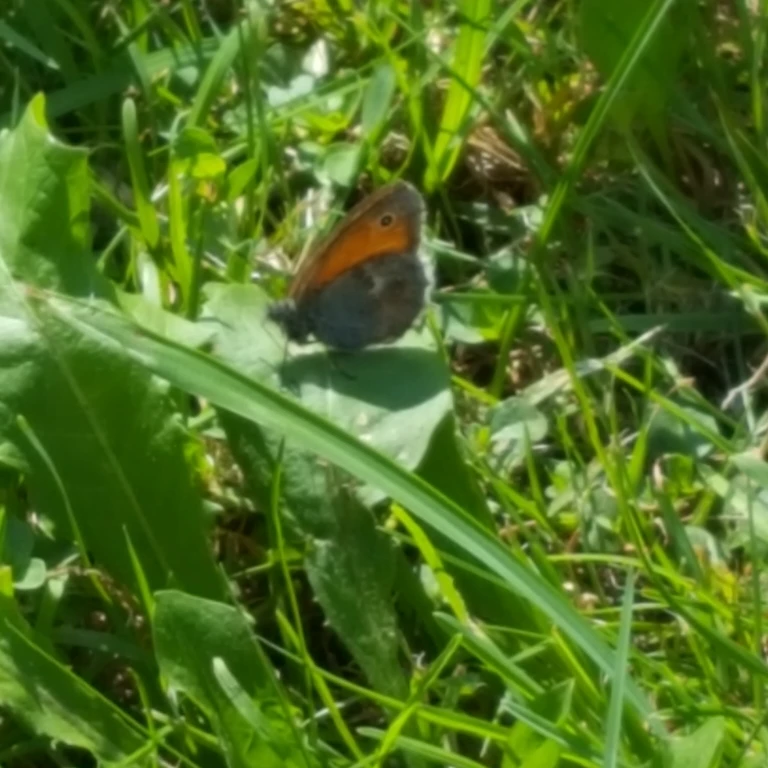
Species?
Coenonympha pamphilus
